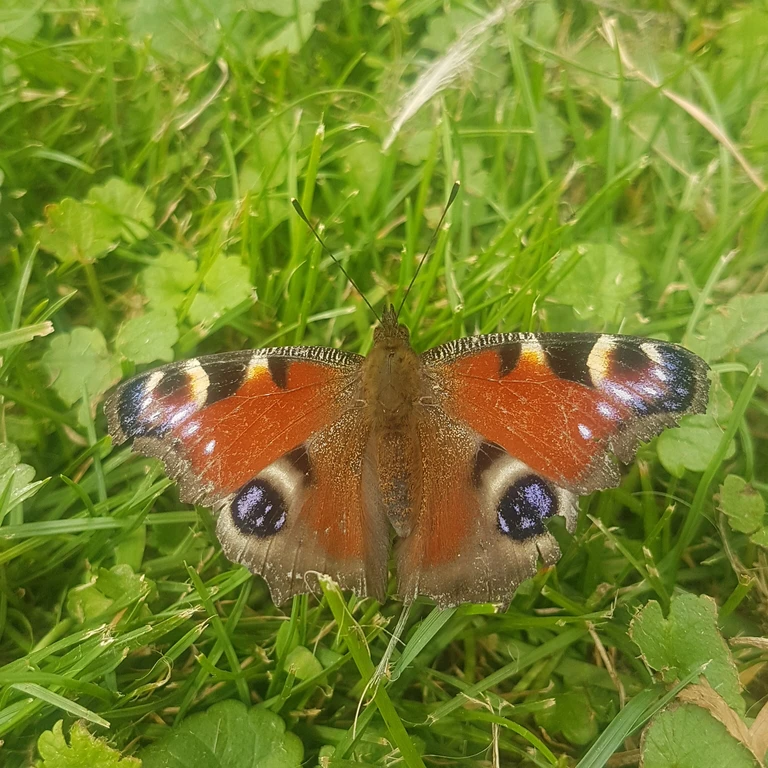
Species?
Aglais io
